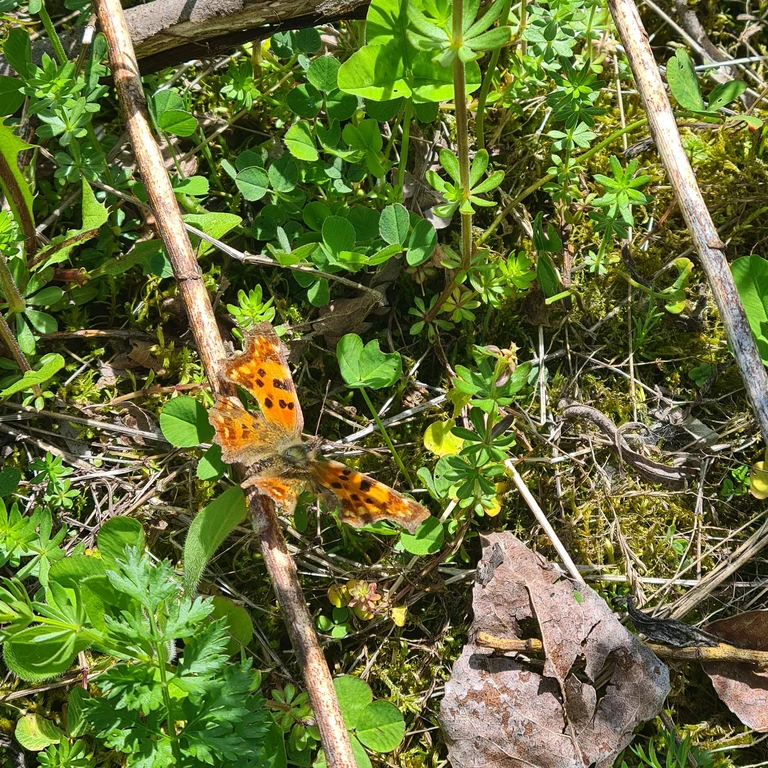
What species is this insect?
Polygonia c-album
